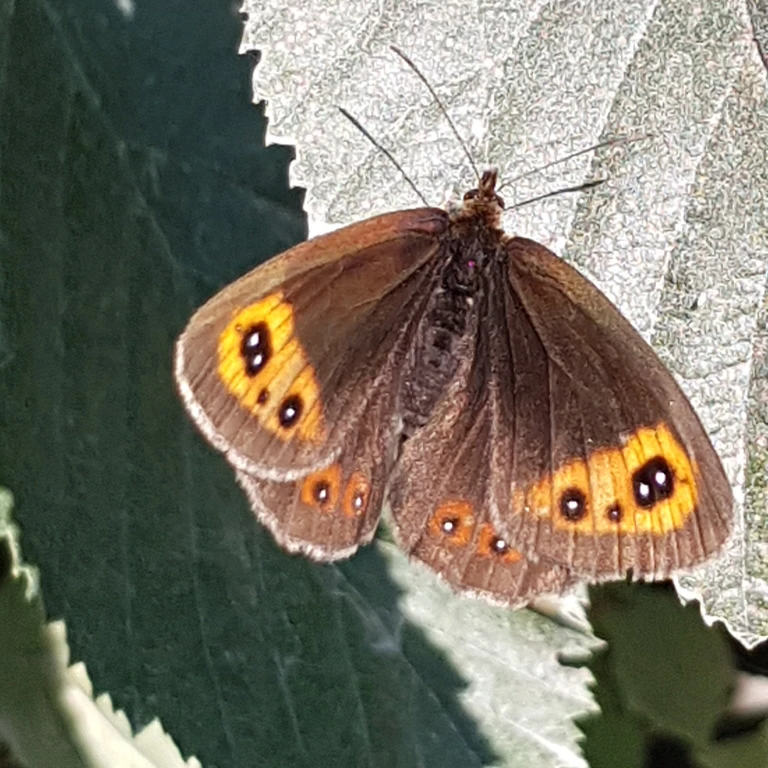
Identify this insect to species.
Erebia aethiops
